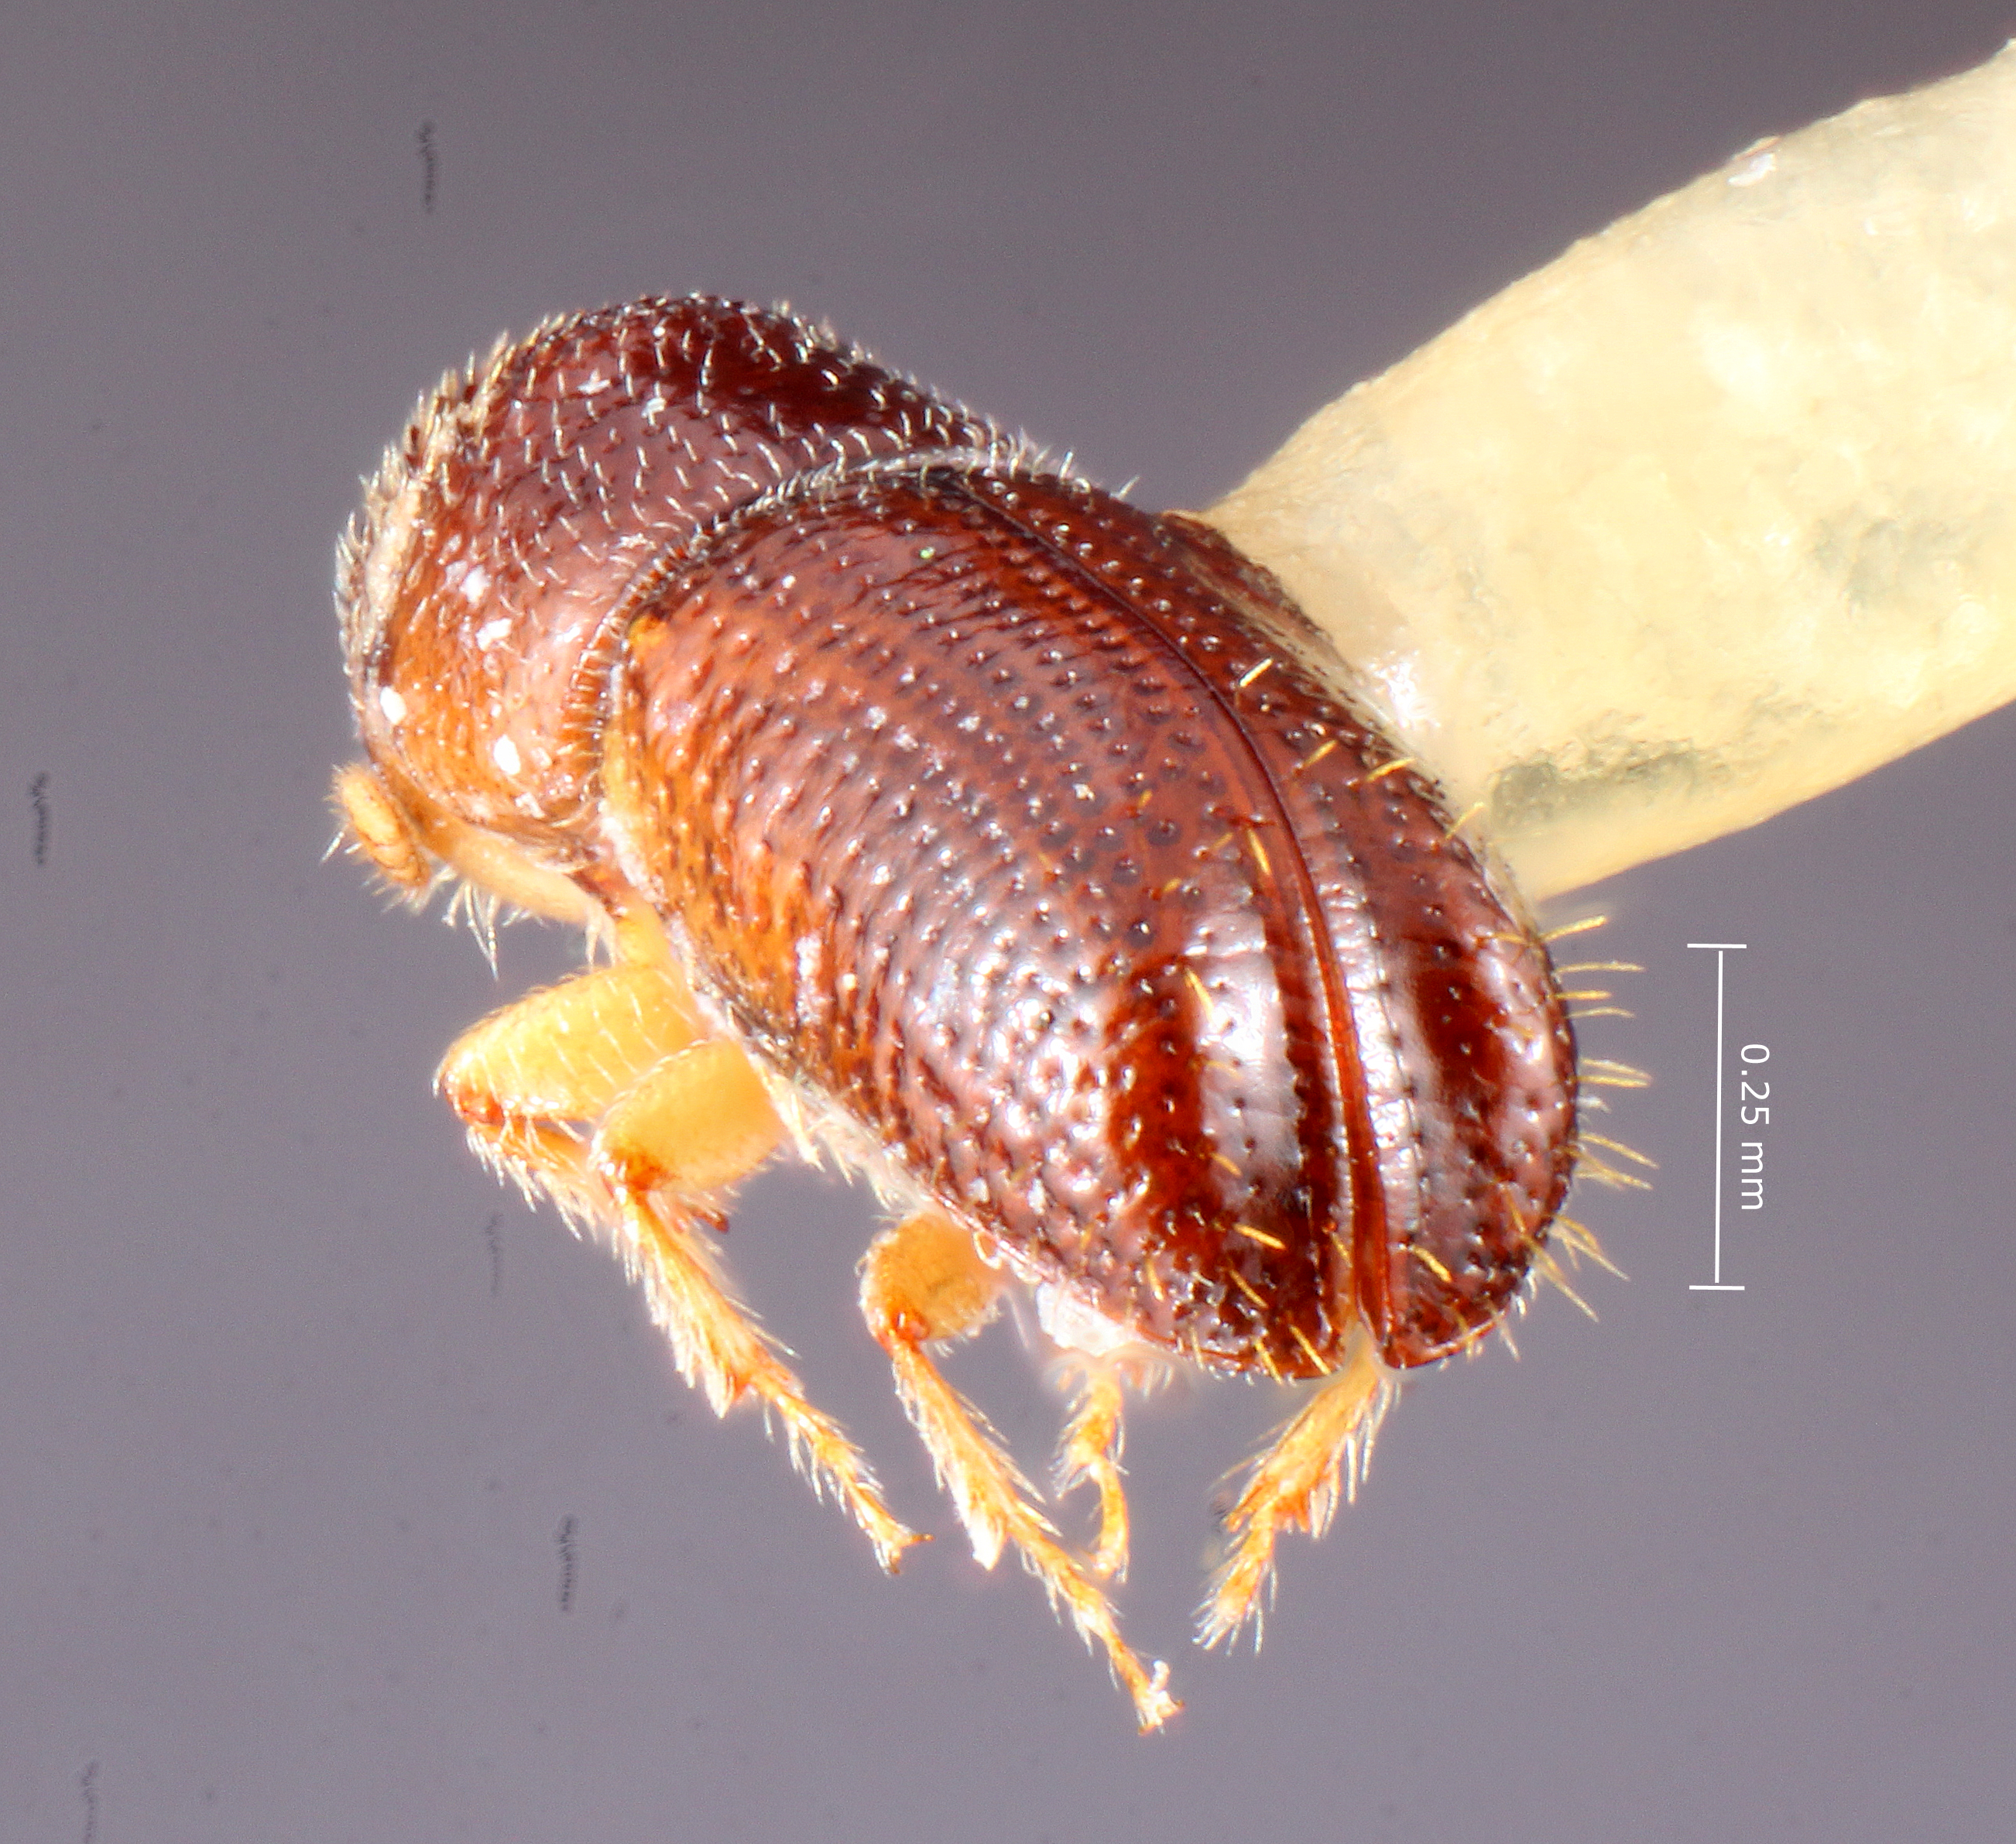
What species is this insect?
Pityophthorus sambuci
